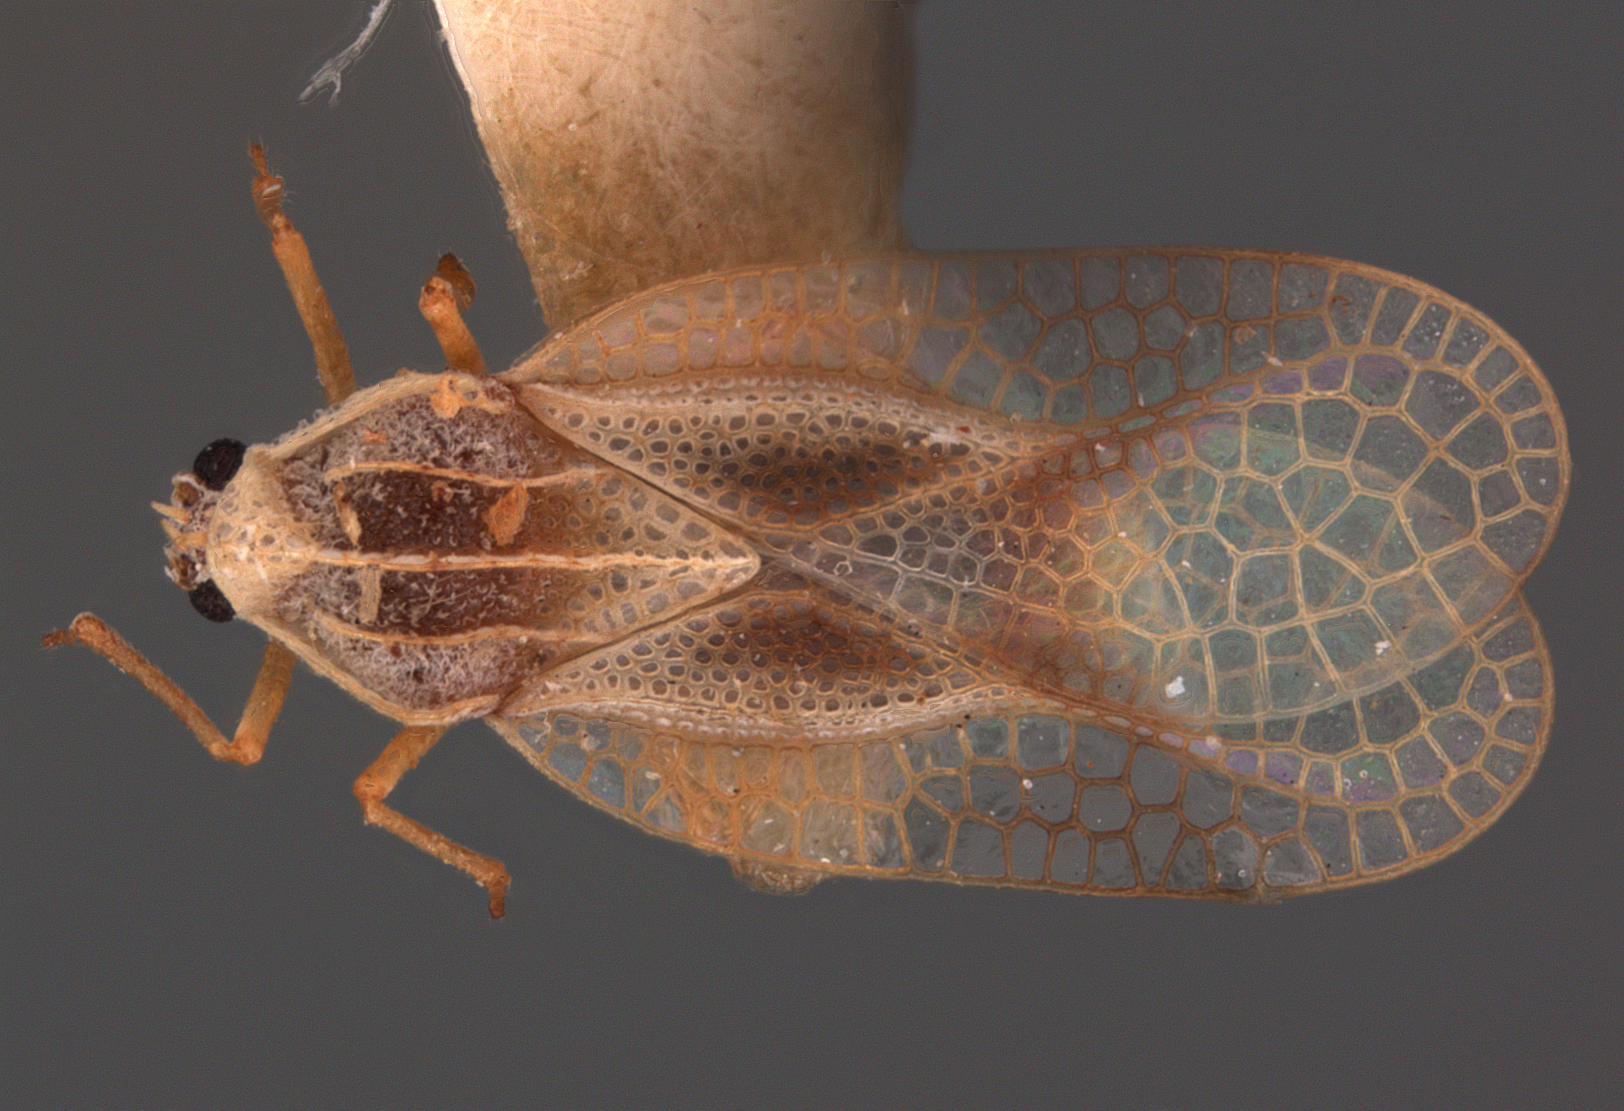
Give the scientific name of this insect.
Mecopharsa hackeri
